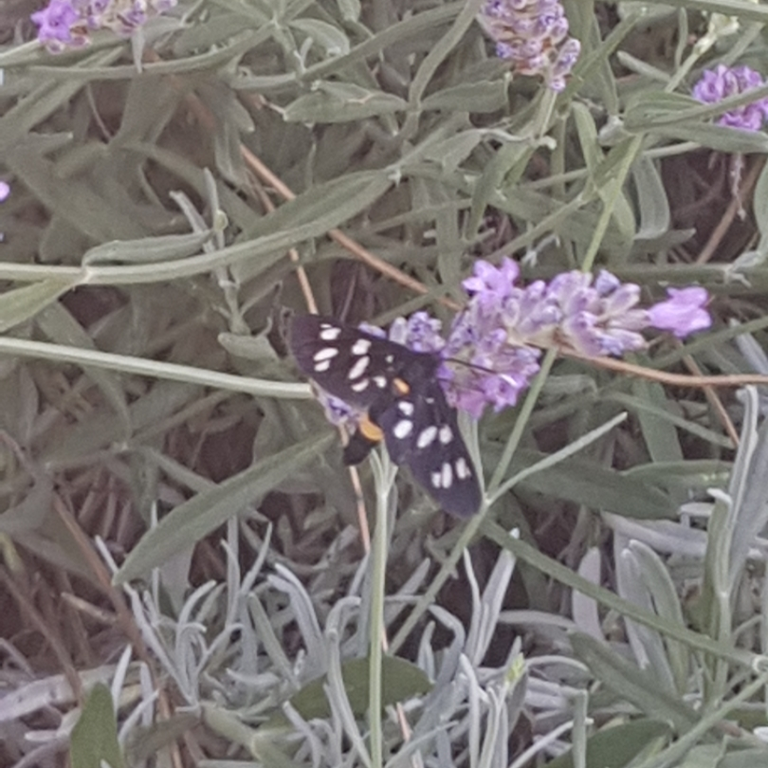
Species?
Amata phegea
